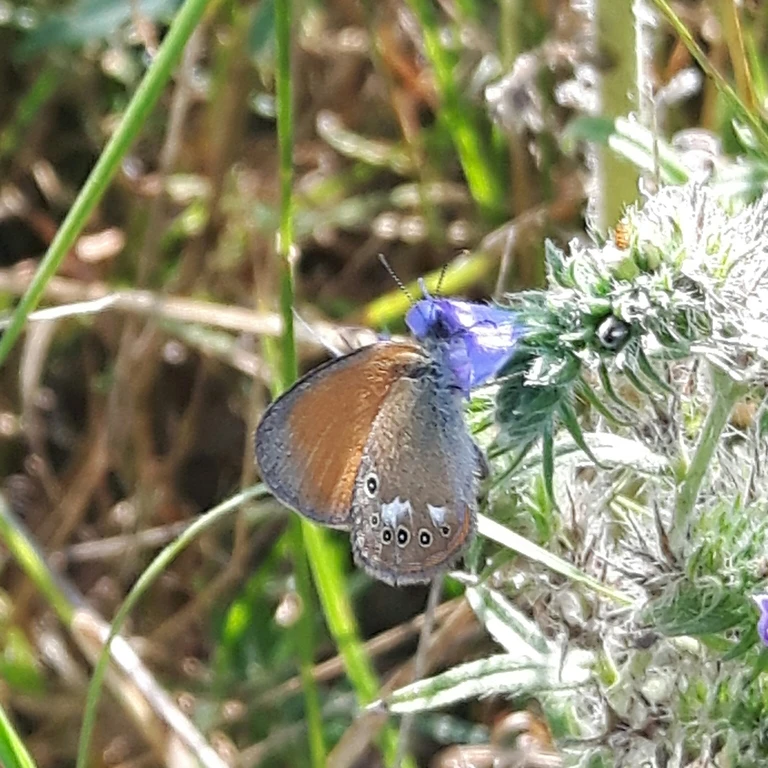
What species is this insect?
Coenonympha glycerion (also Coenonympha iphis)
